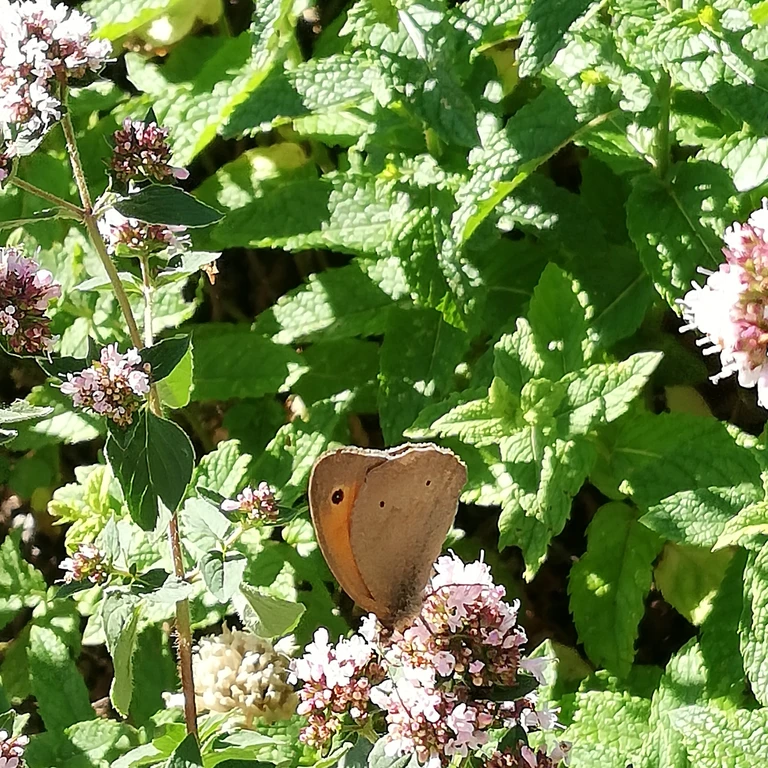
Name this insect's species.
Maniola jurtina
